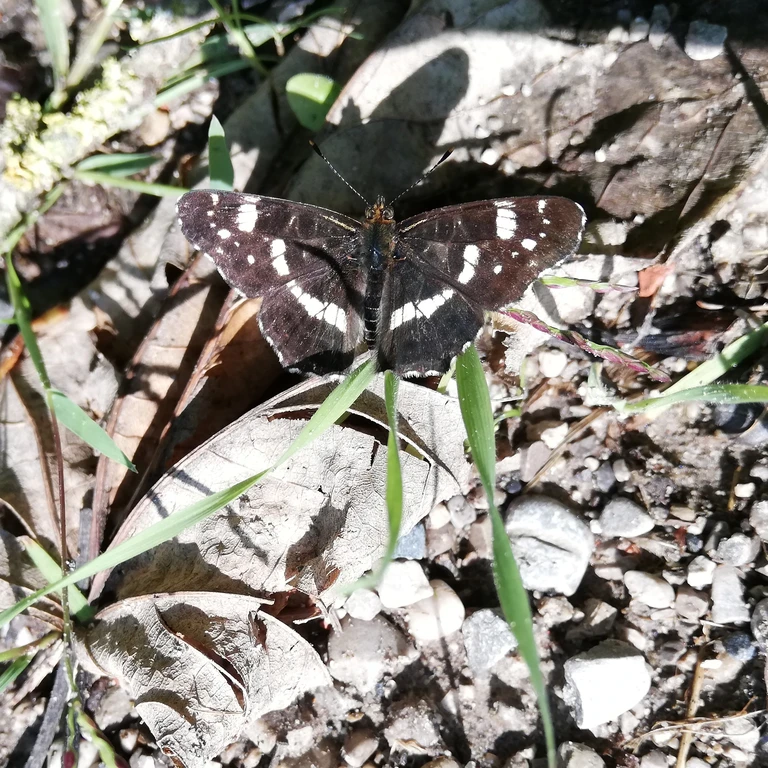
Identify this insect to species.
Araschnia levana
